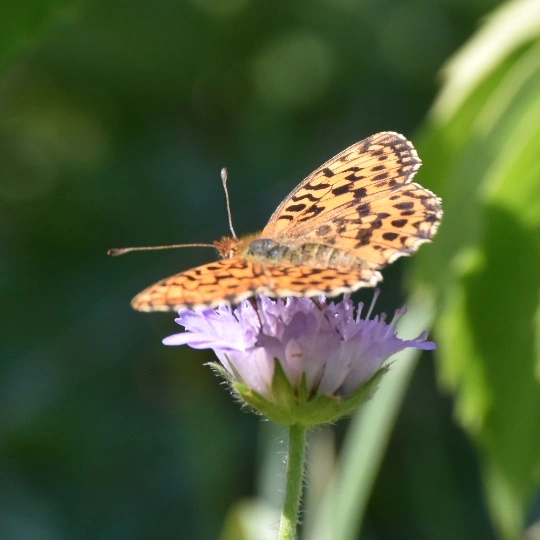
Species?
Boloria dia
